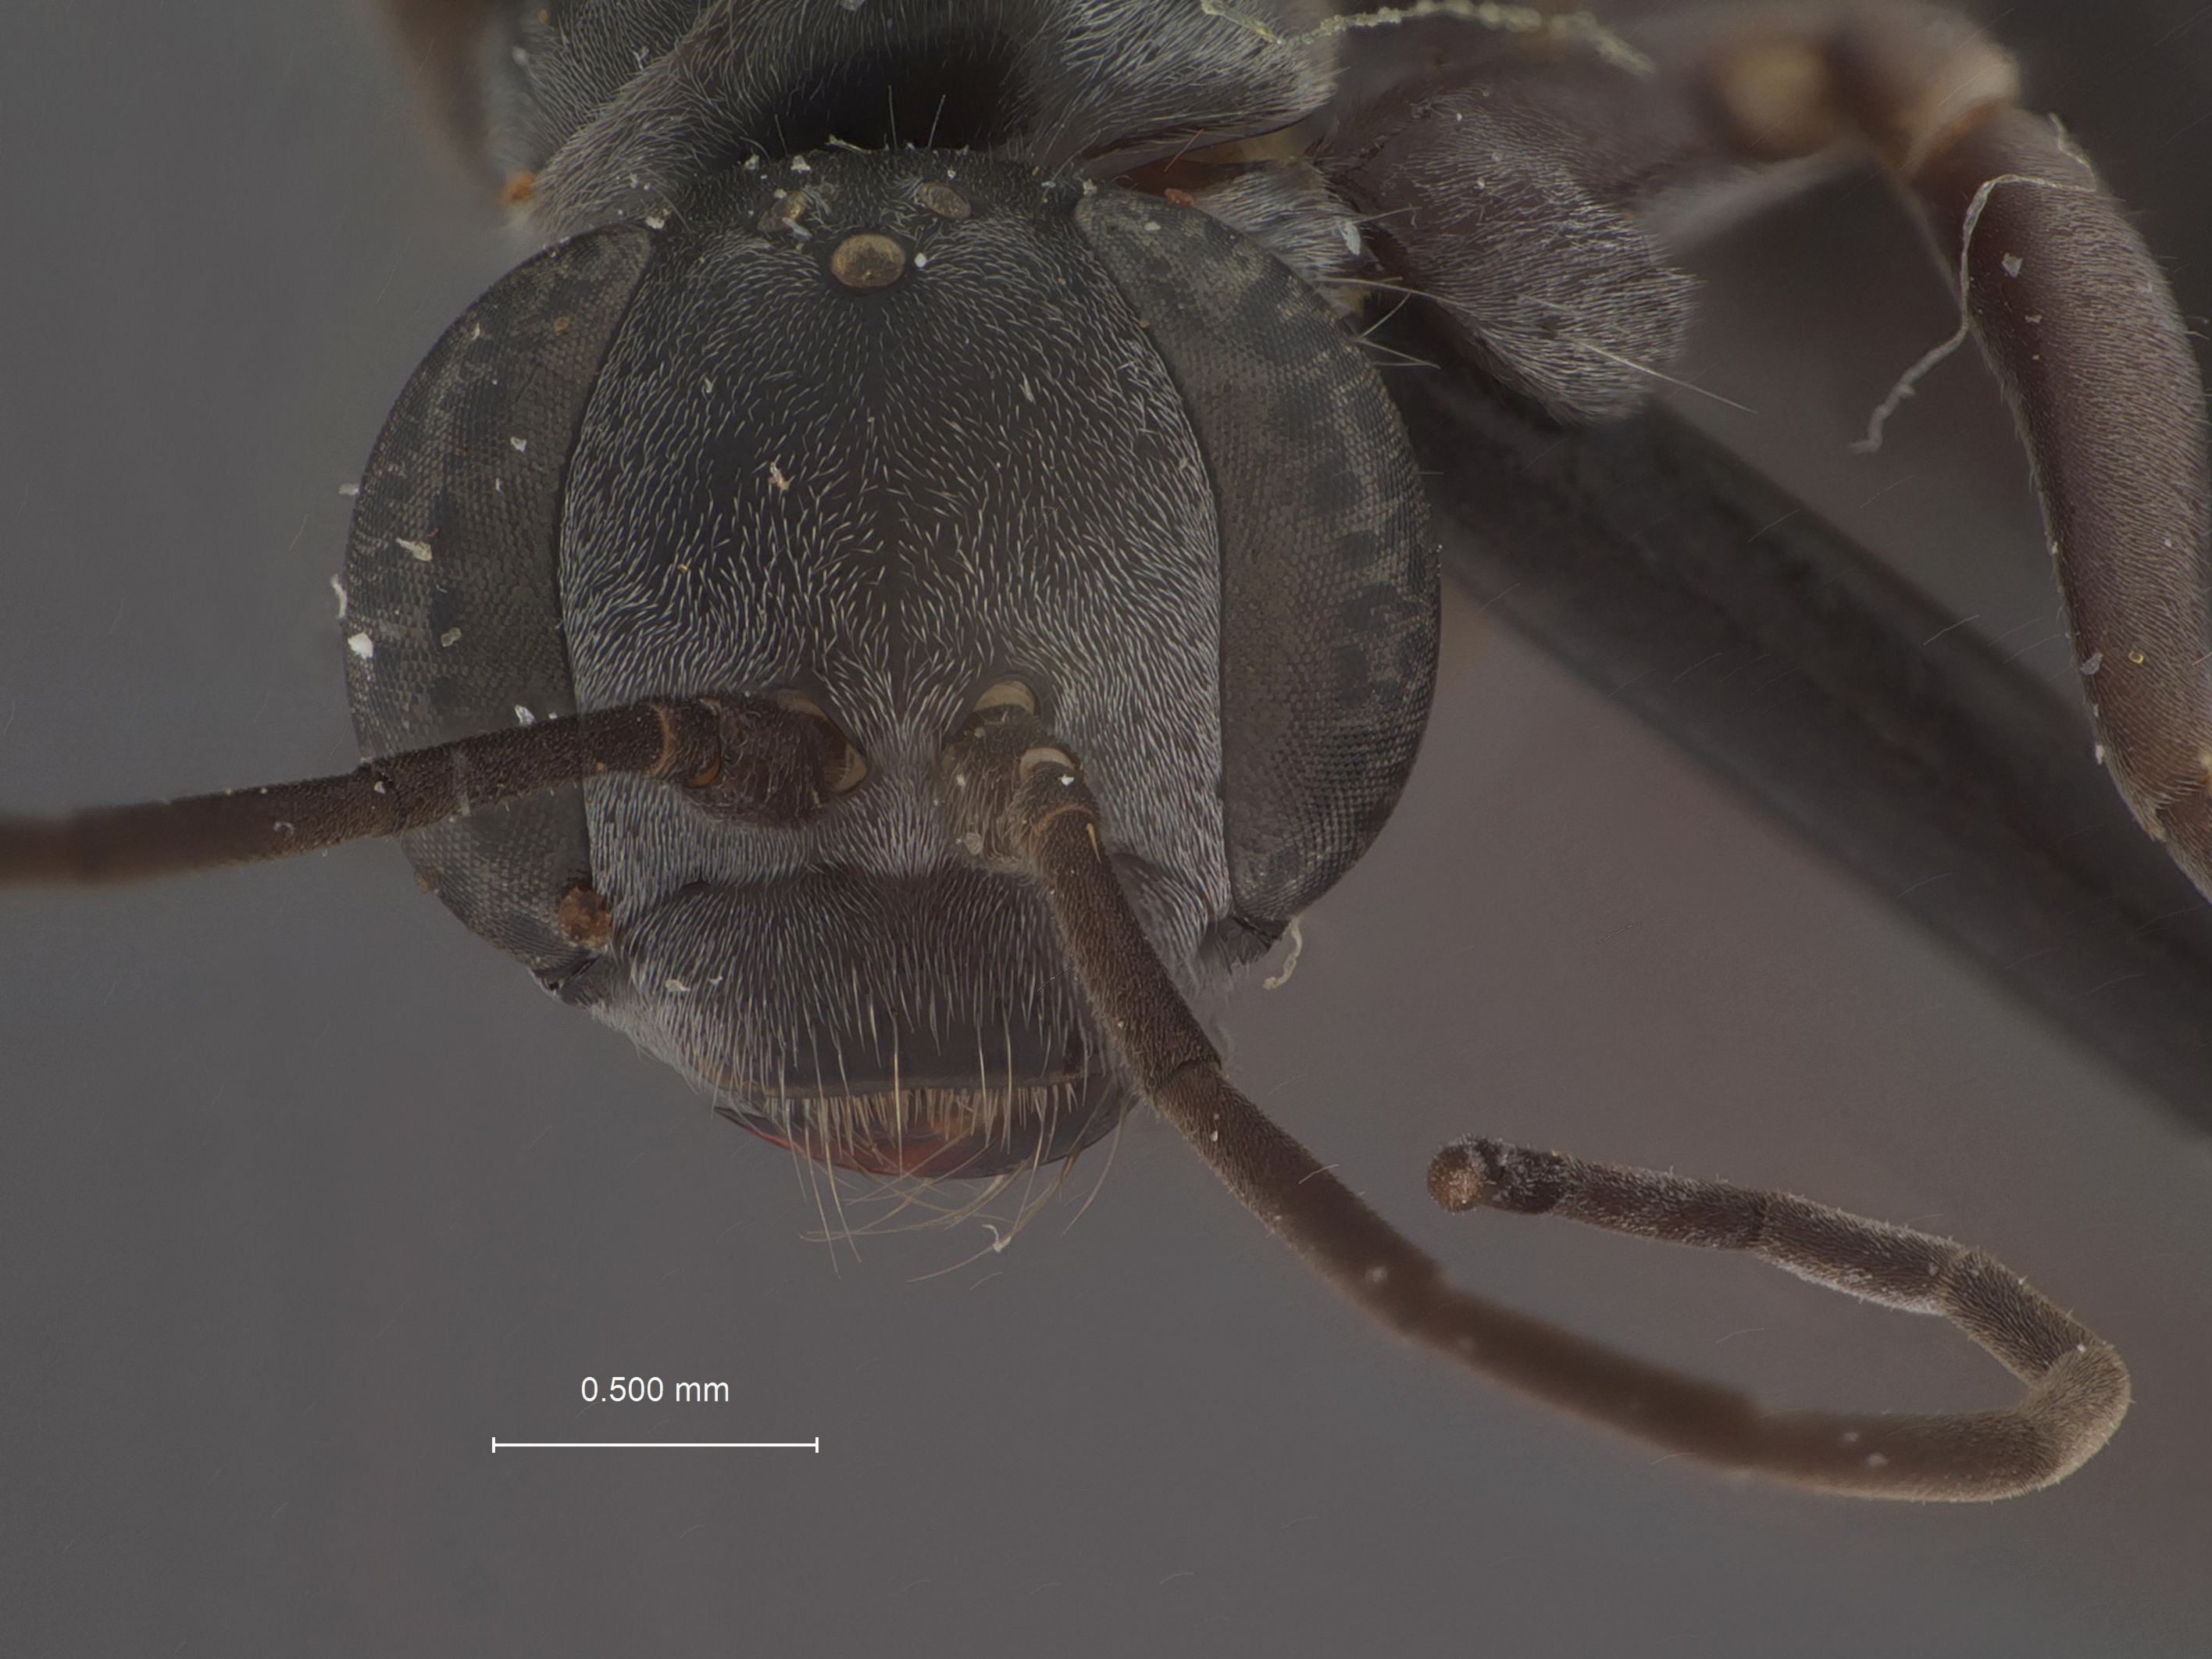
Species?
Calicurgus argutus
